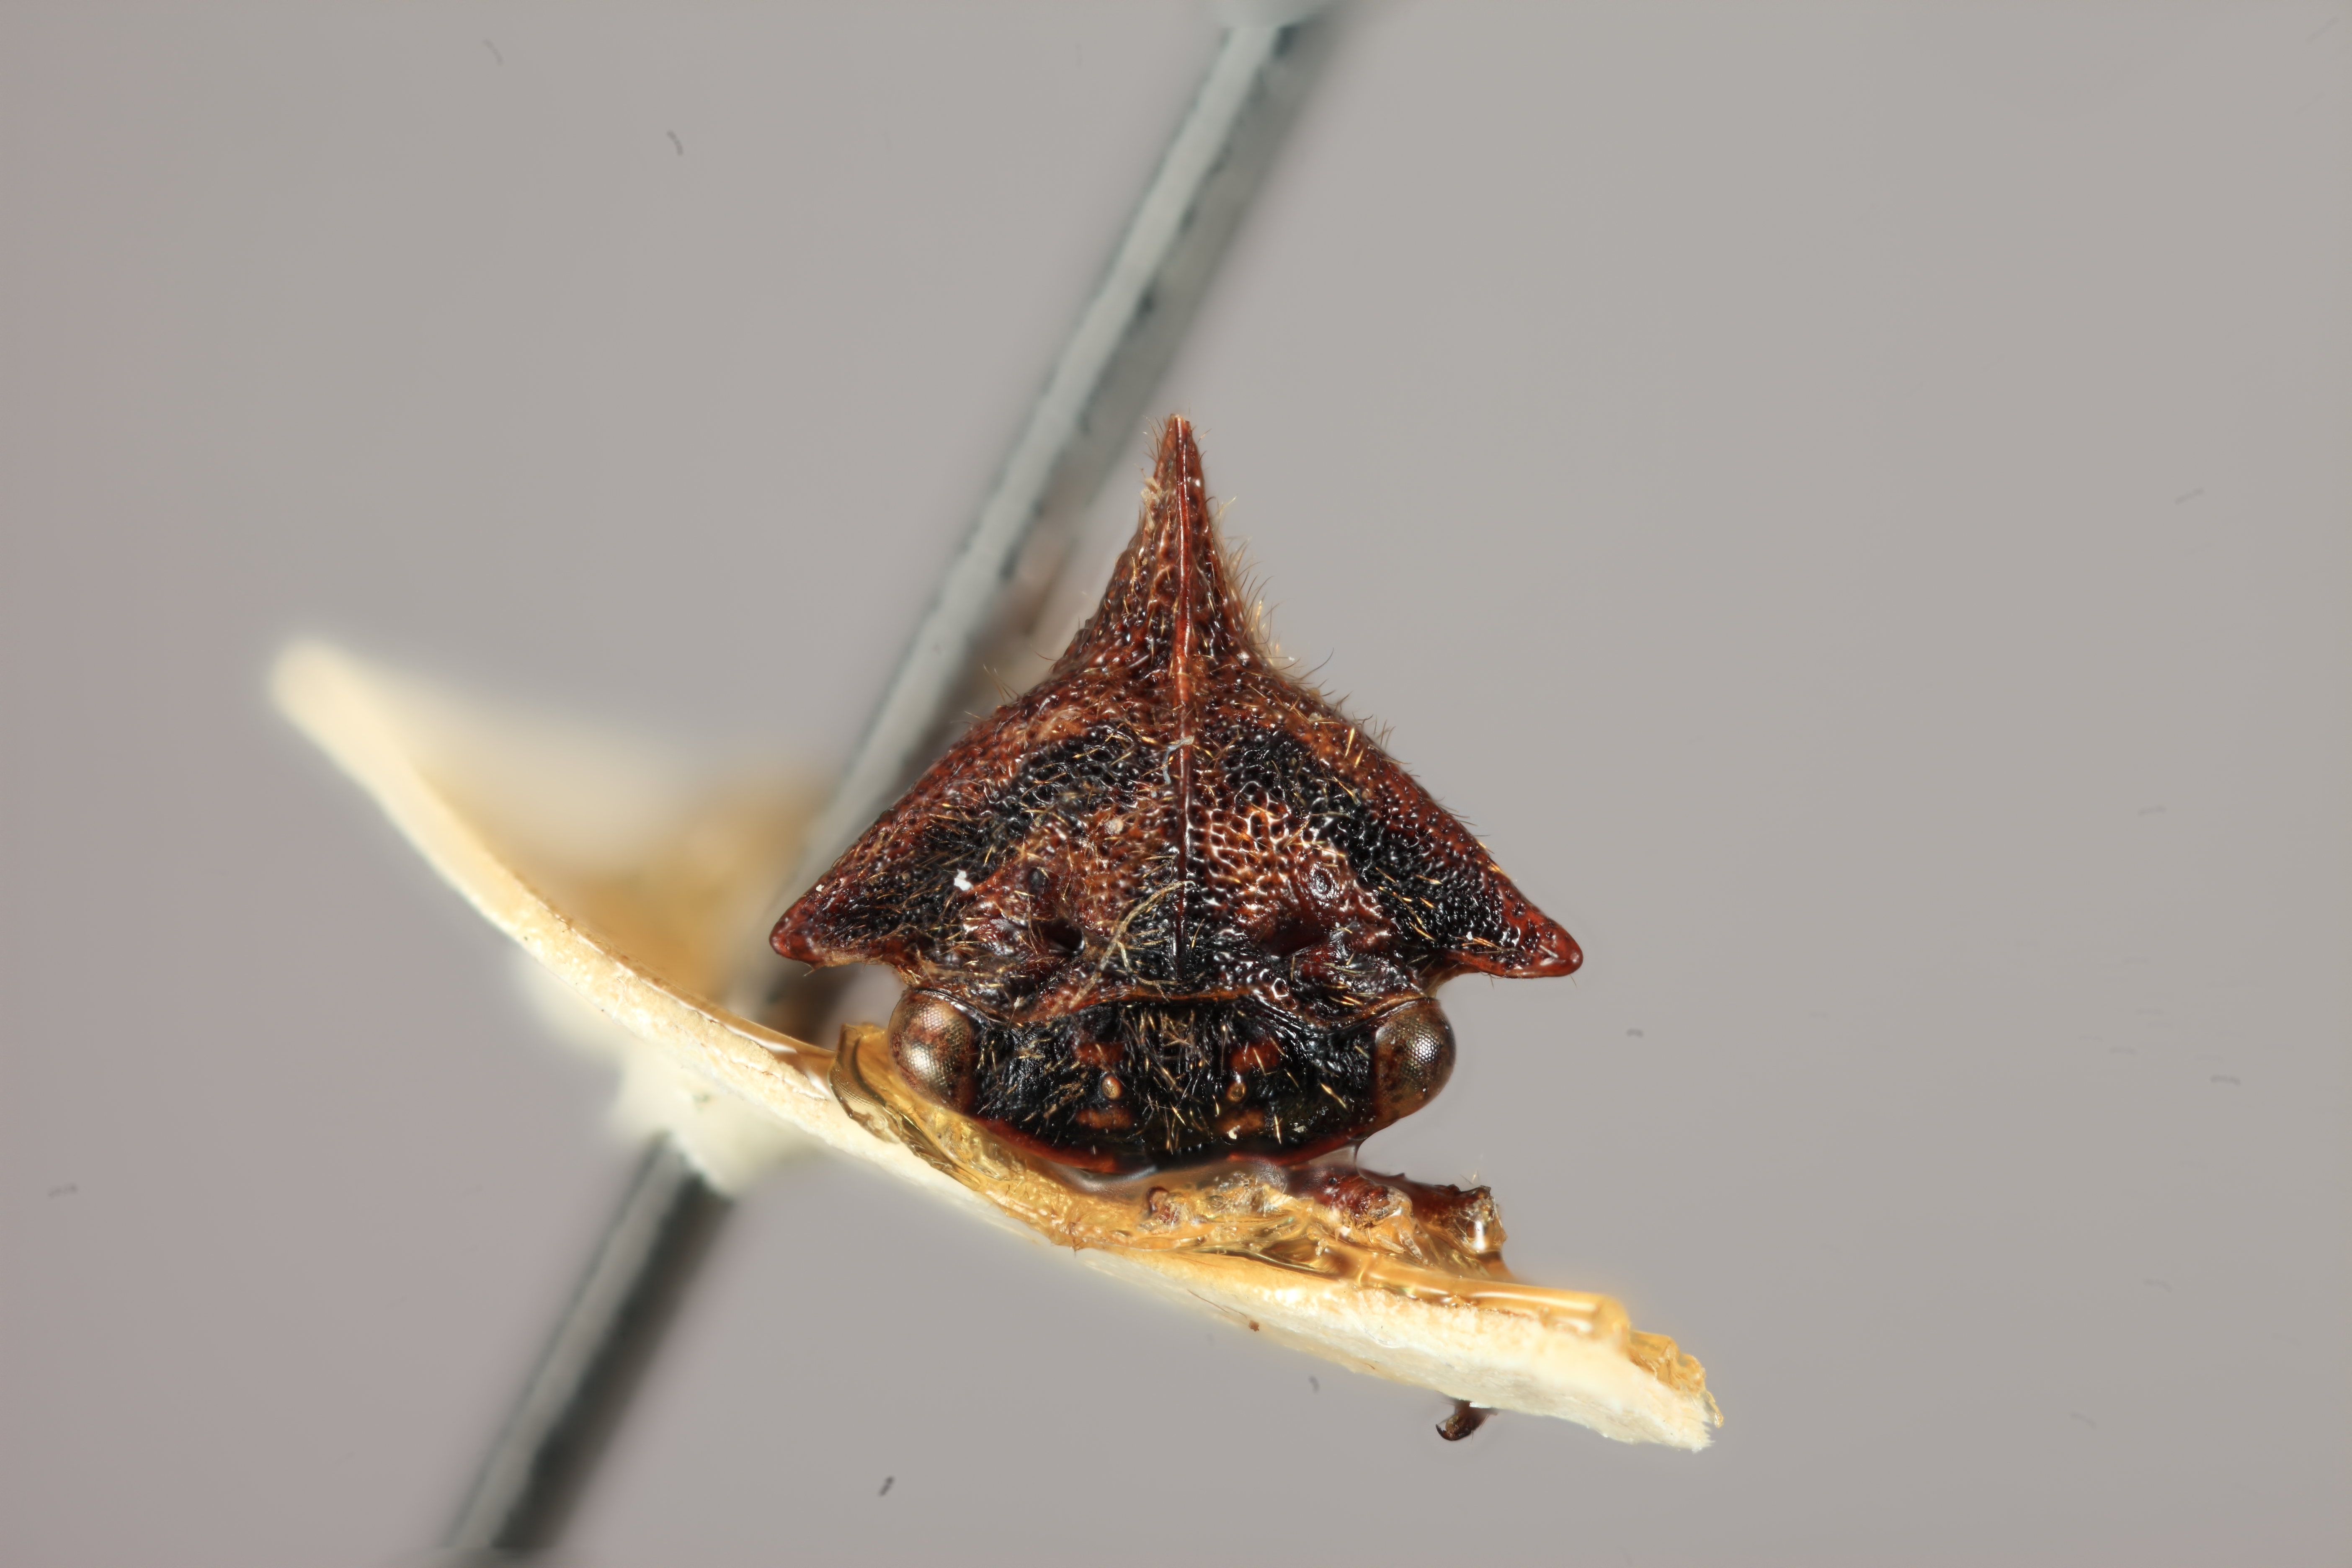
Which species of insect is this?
Alchisme pinguicornis
